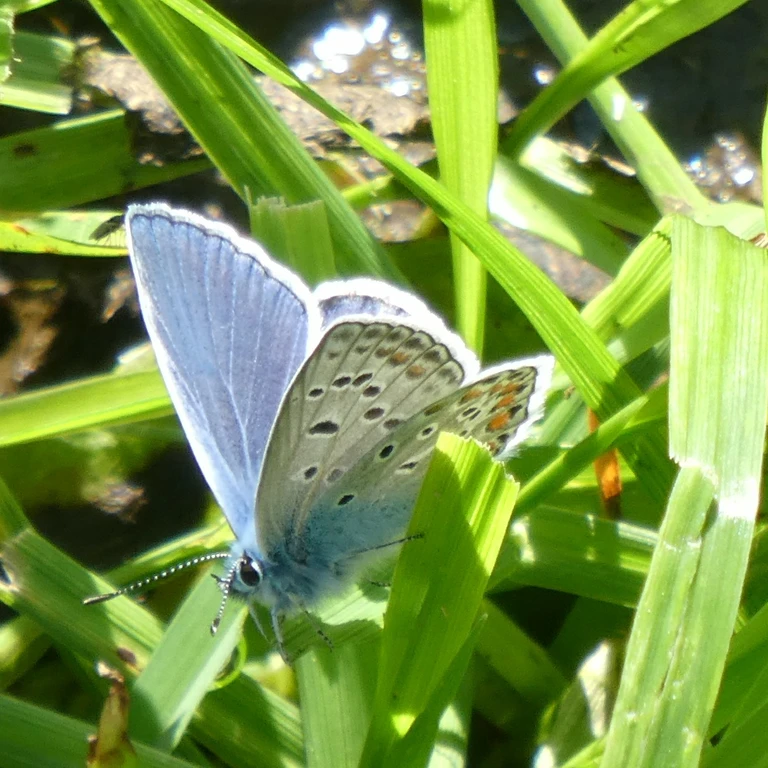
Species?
Polyommatus icarus
